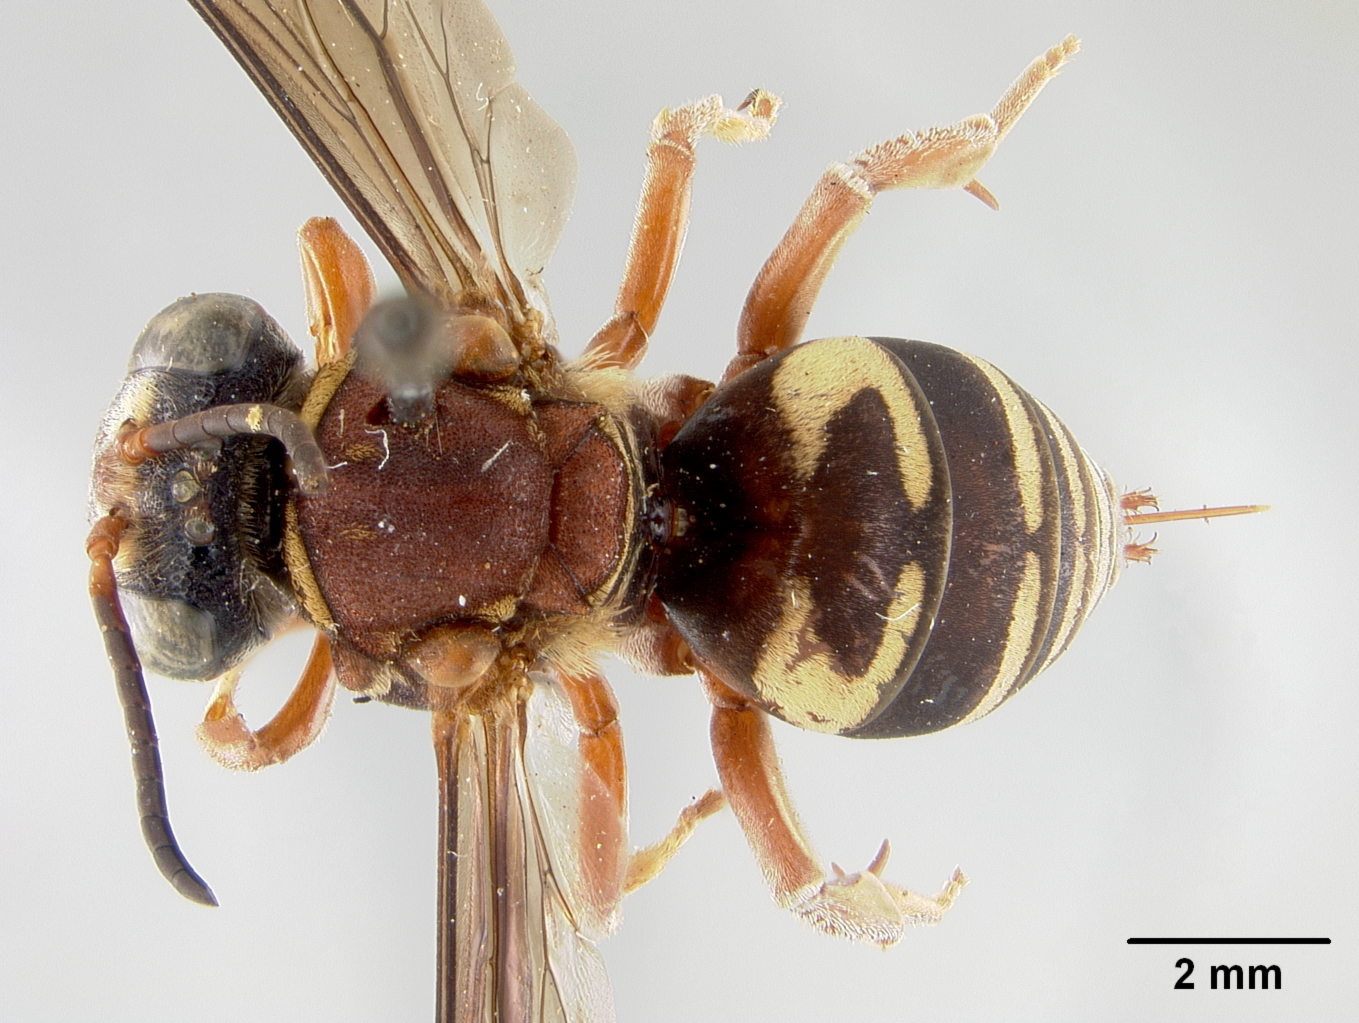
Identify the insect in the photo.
Triepeolus rufithorax
